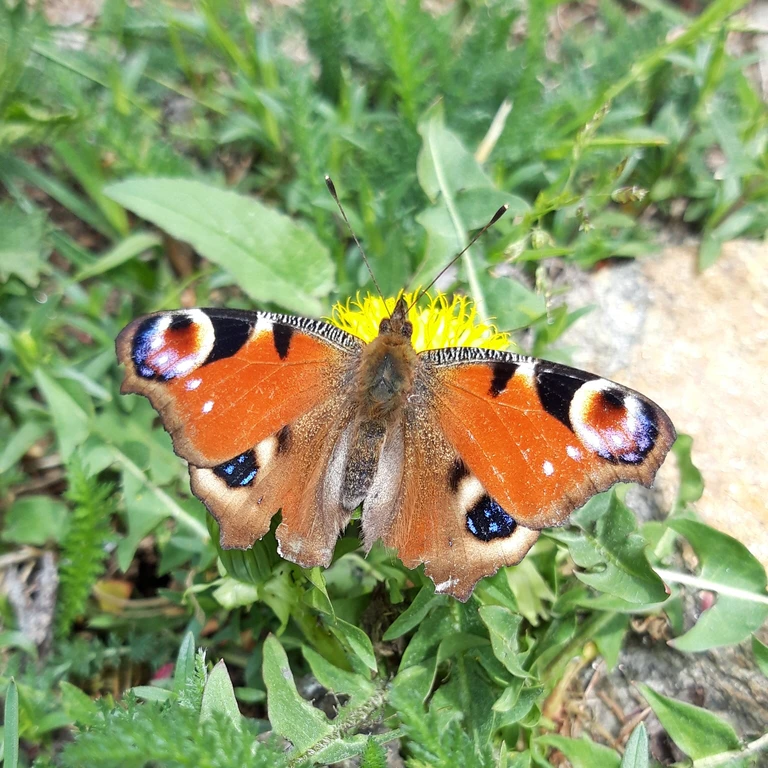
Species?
Aglais io
